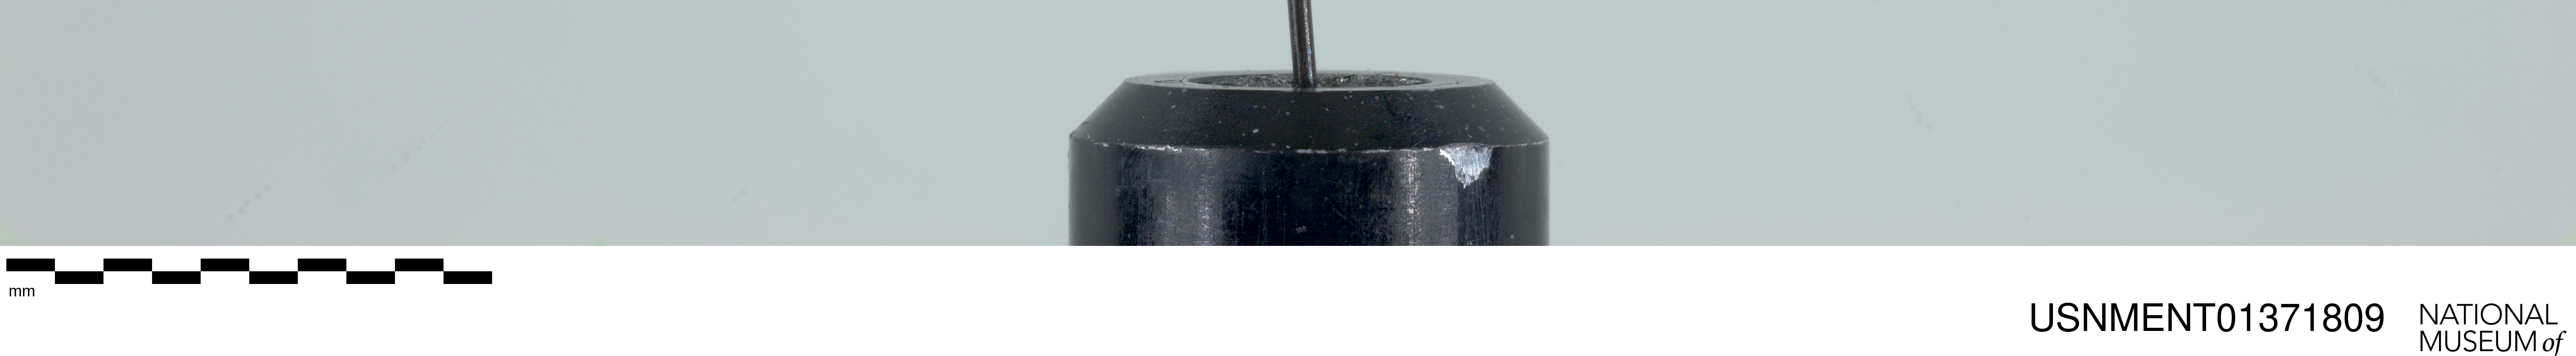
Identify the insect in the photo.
Hirmoneura nubipennis (also Trichophthalma nubipennis)
